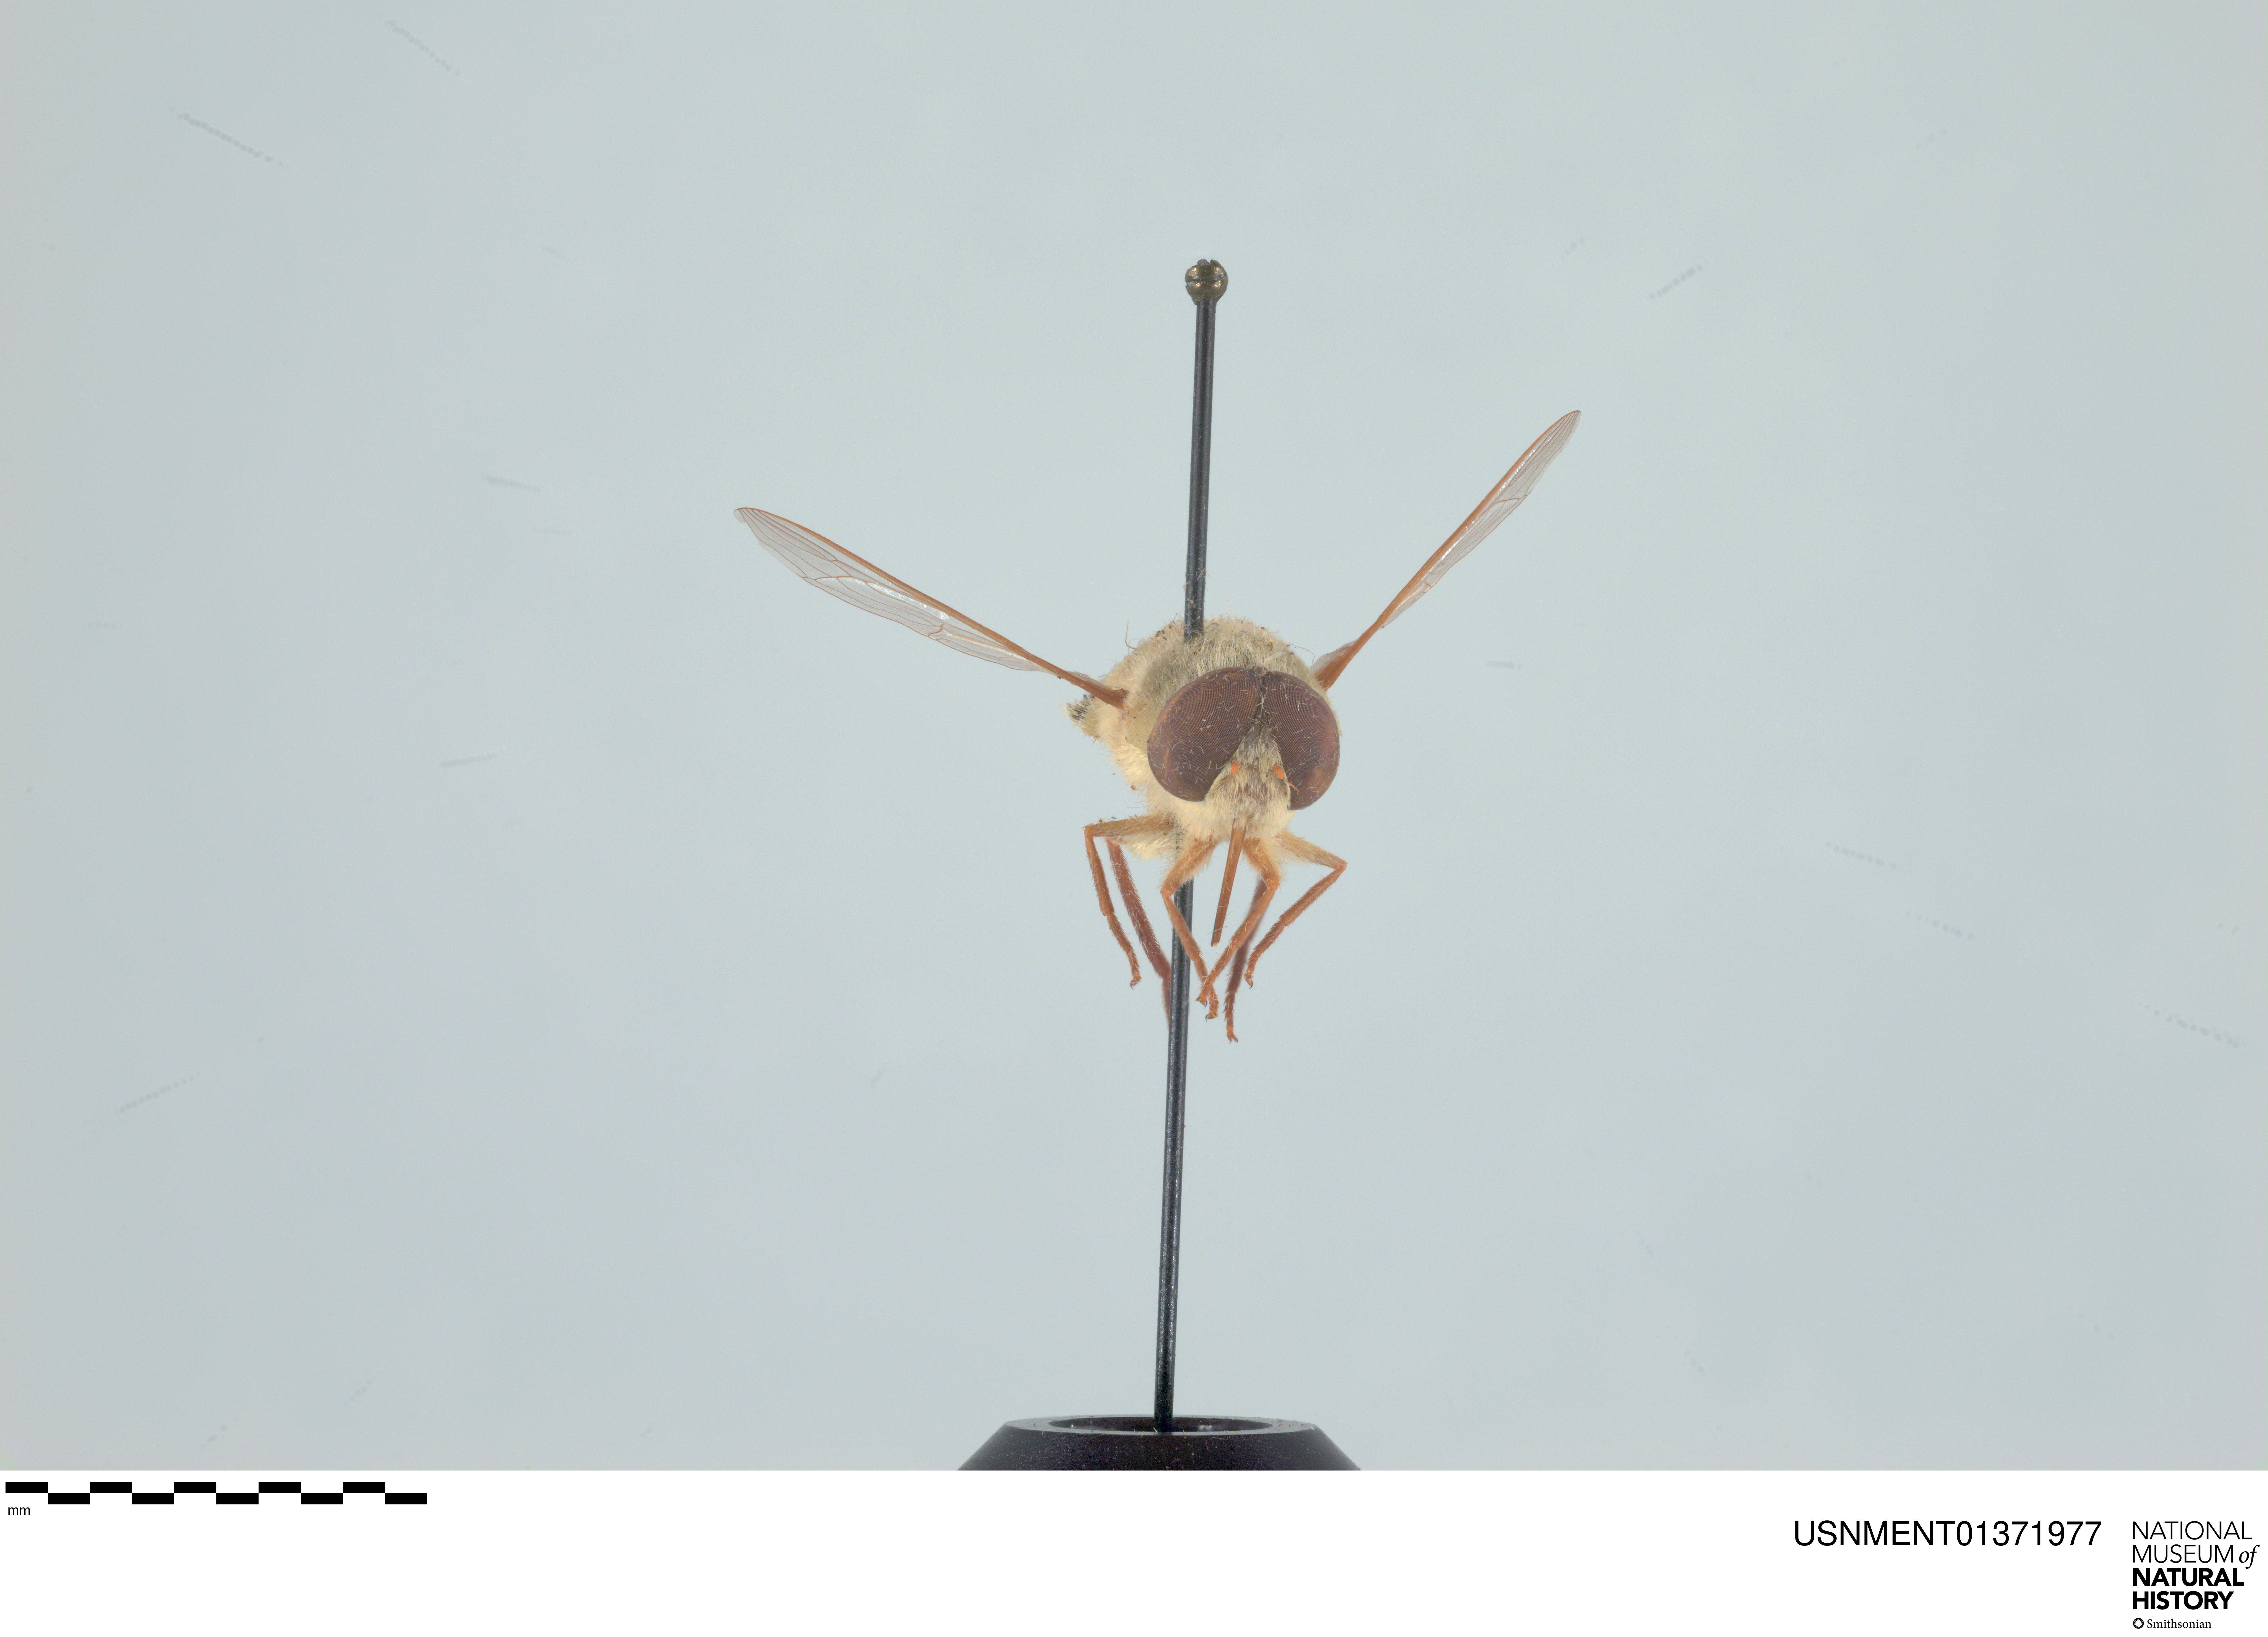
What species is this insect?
Neorhynchocephalus volaticus
